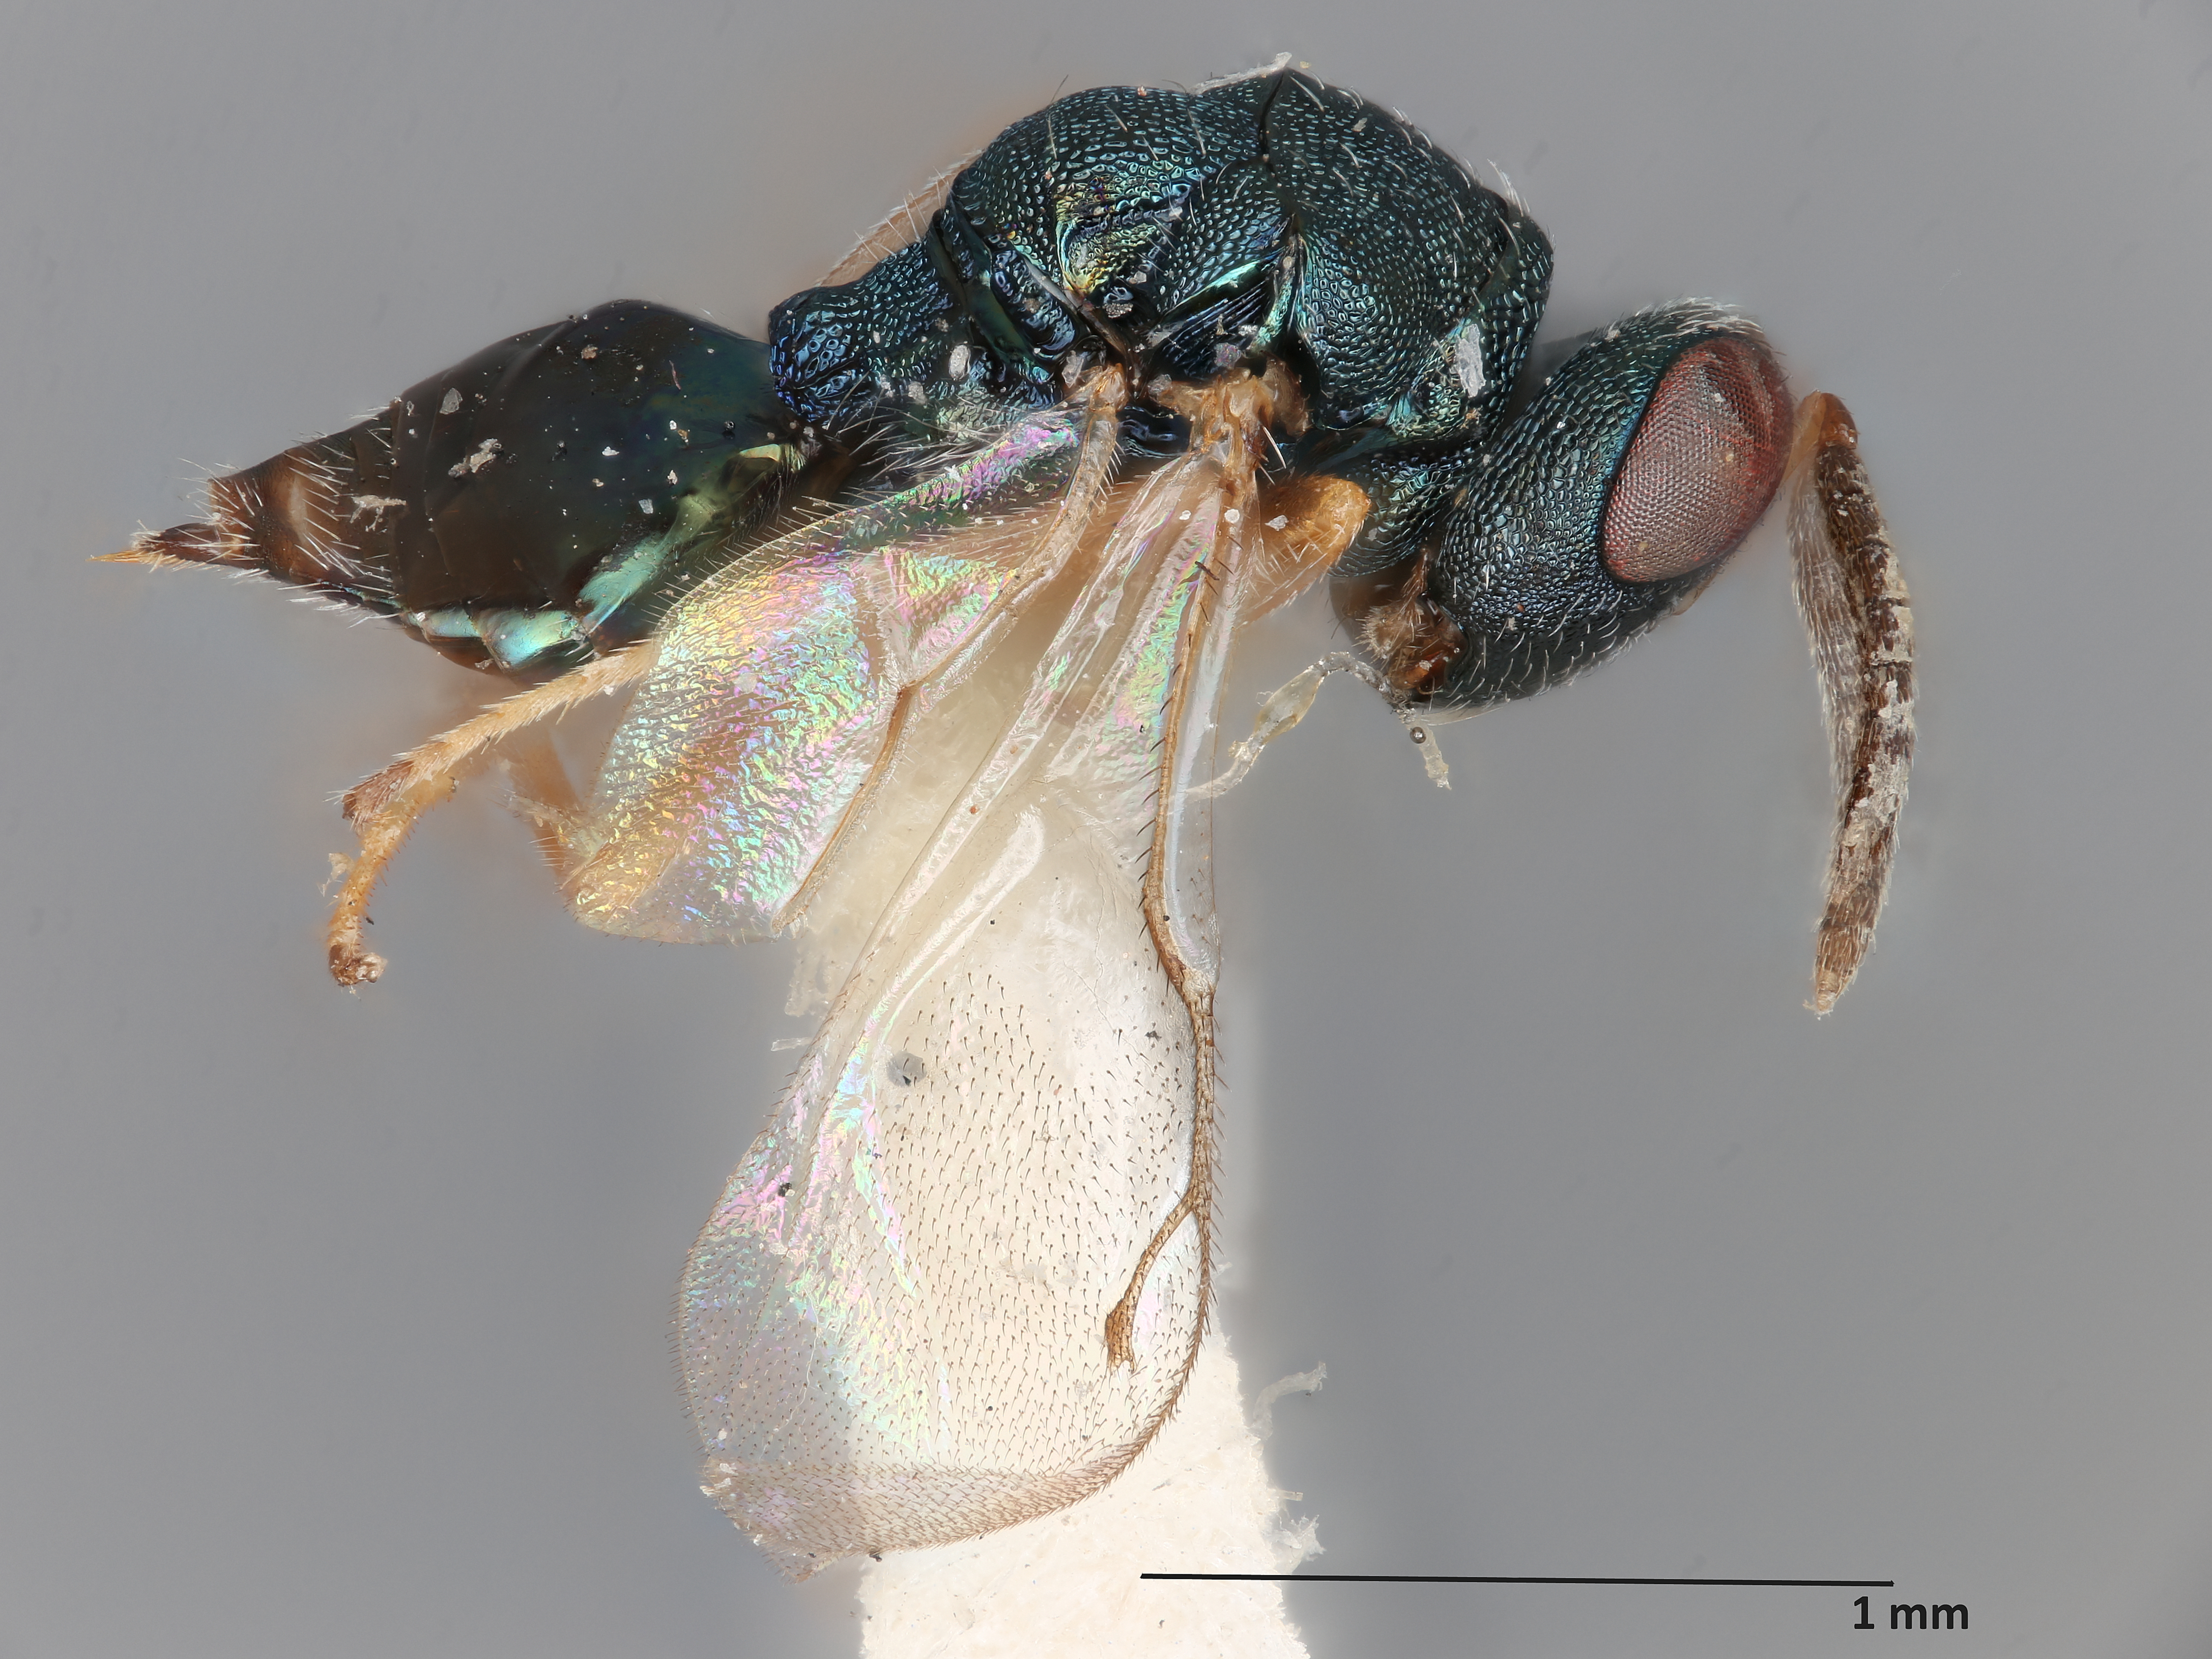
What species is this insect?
Pteromalus eurymi
